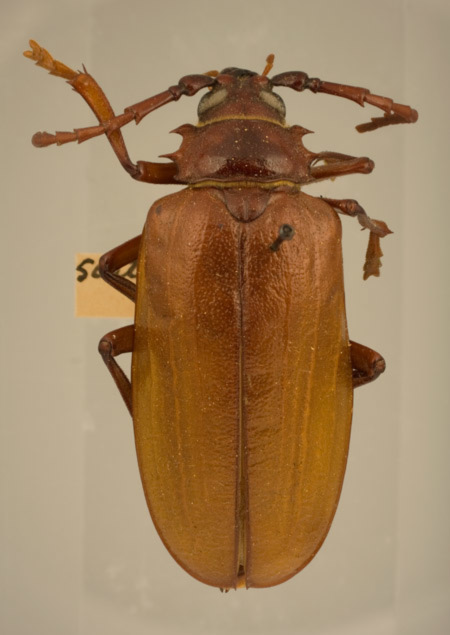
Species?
Prionus californicus (also Prionus scutellaris)
